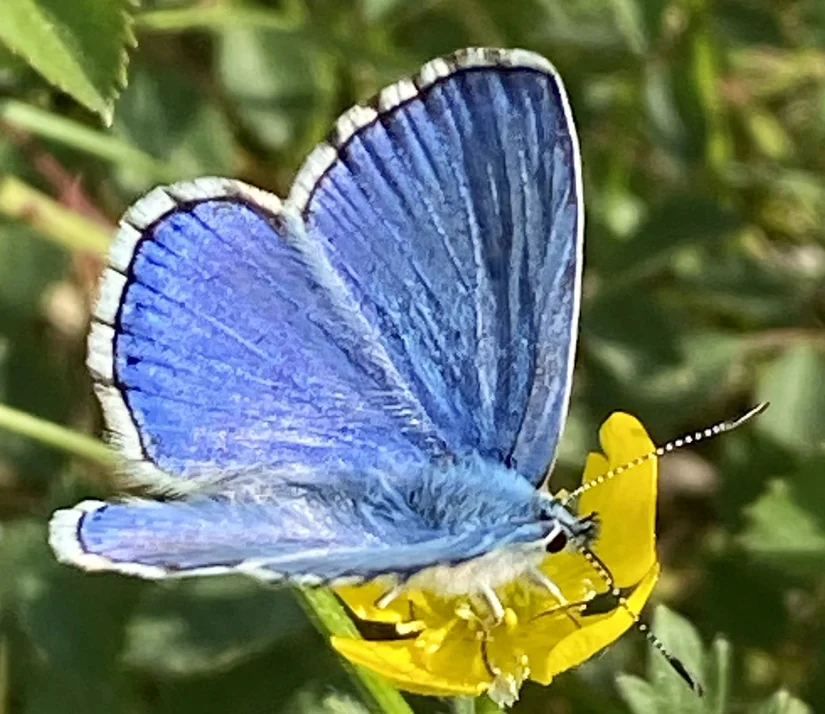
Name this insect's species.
Lysandra bellargus
